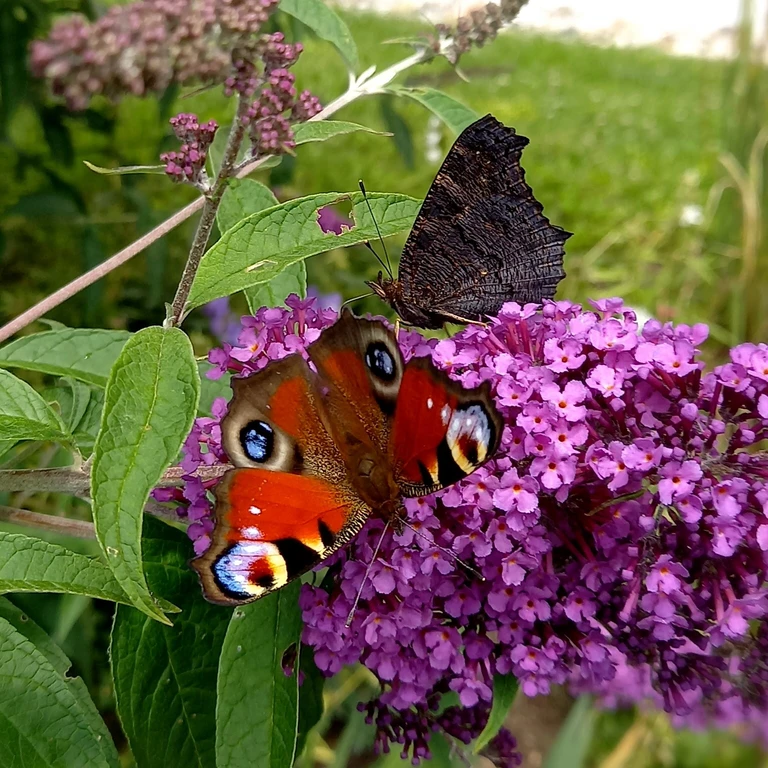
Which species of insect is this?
Aglais io
